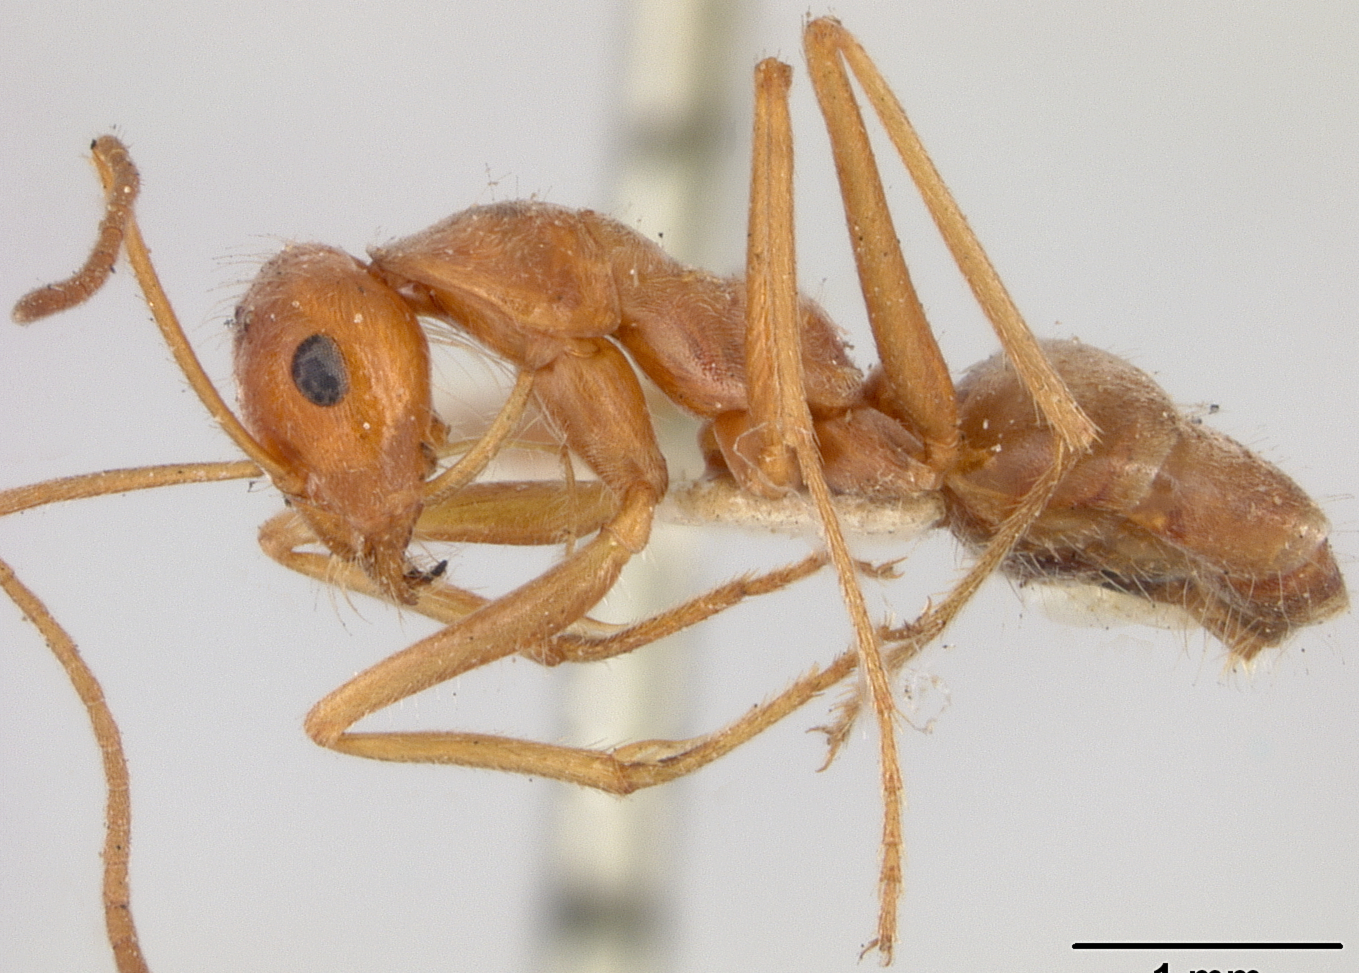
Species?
Myrmecocystus melliger
